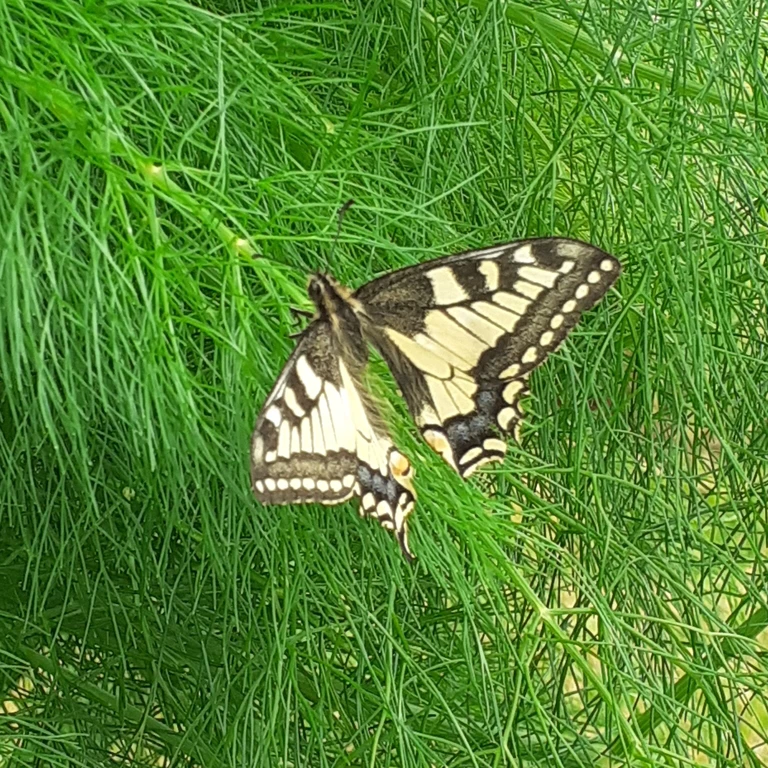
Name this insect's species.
Papilio machaon
